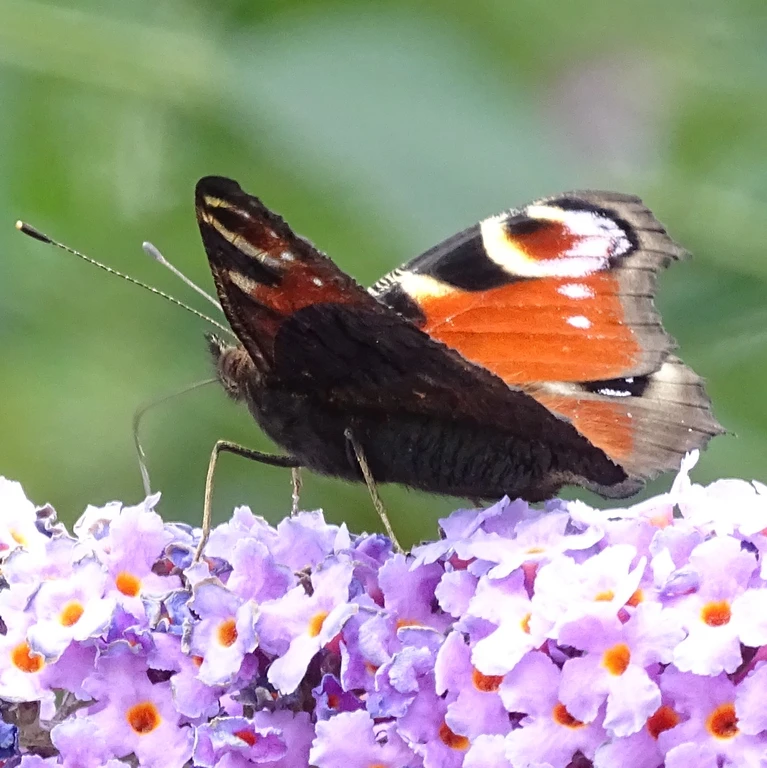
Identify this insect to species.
Aglais io
